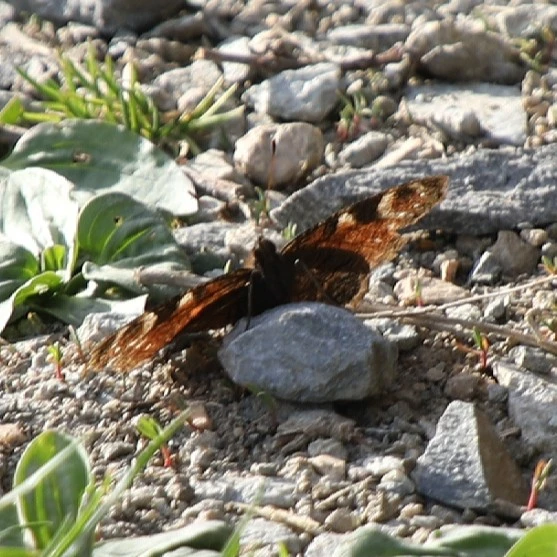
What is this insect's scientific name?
Aglais io
